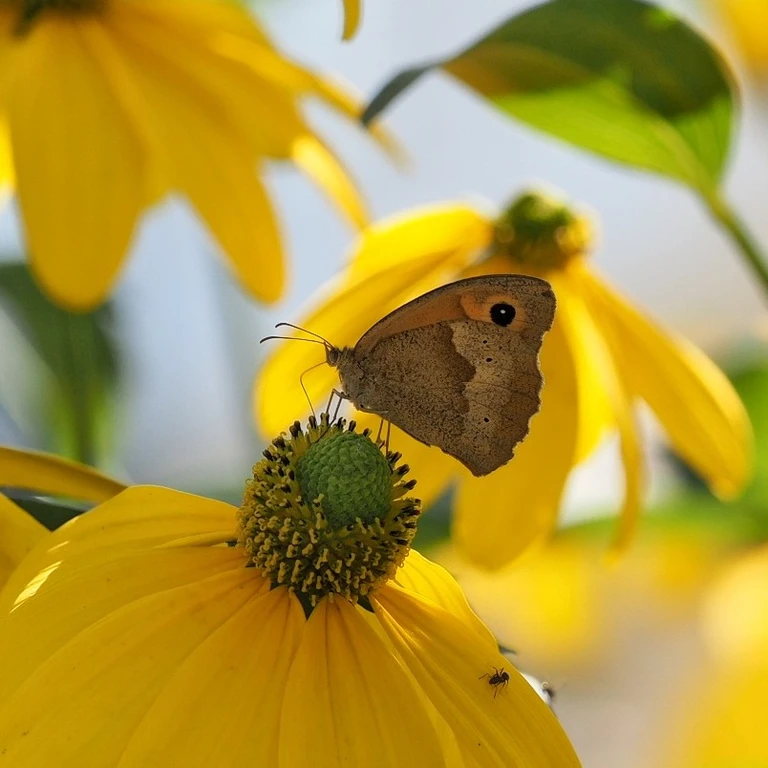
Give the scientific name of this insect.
Maniola jurtina
